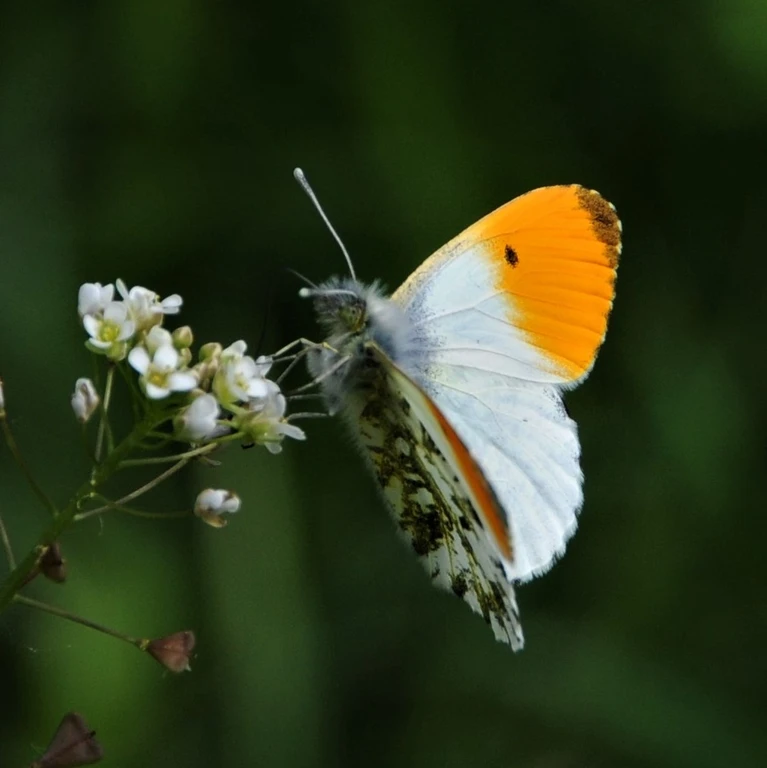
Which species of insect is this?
Anthocharis cardamines
